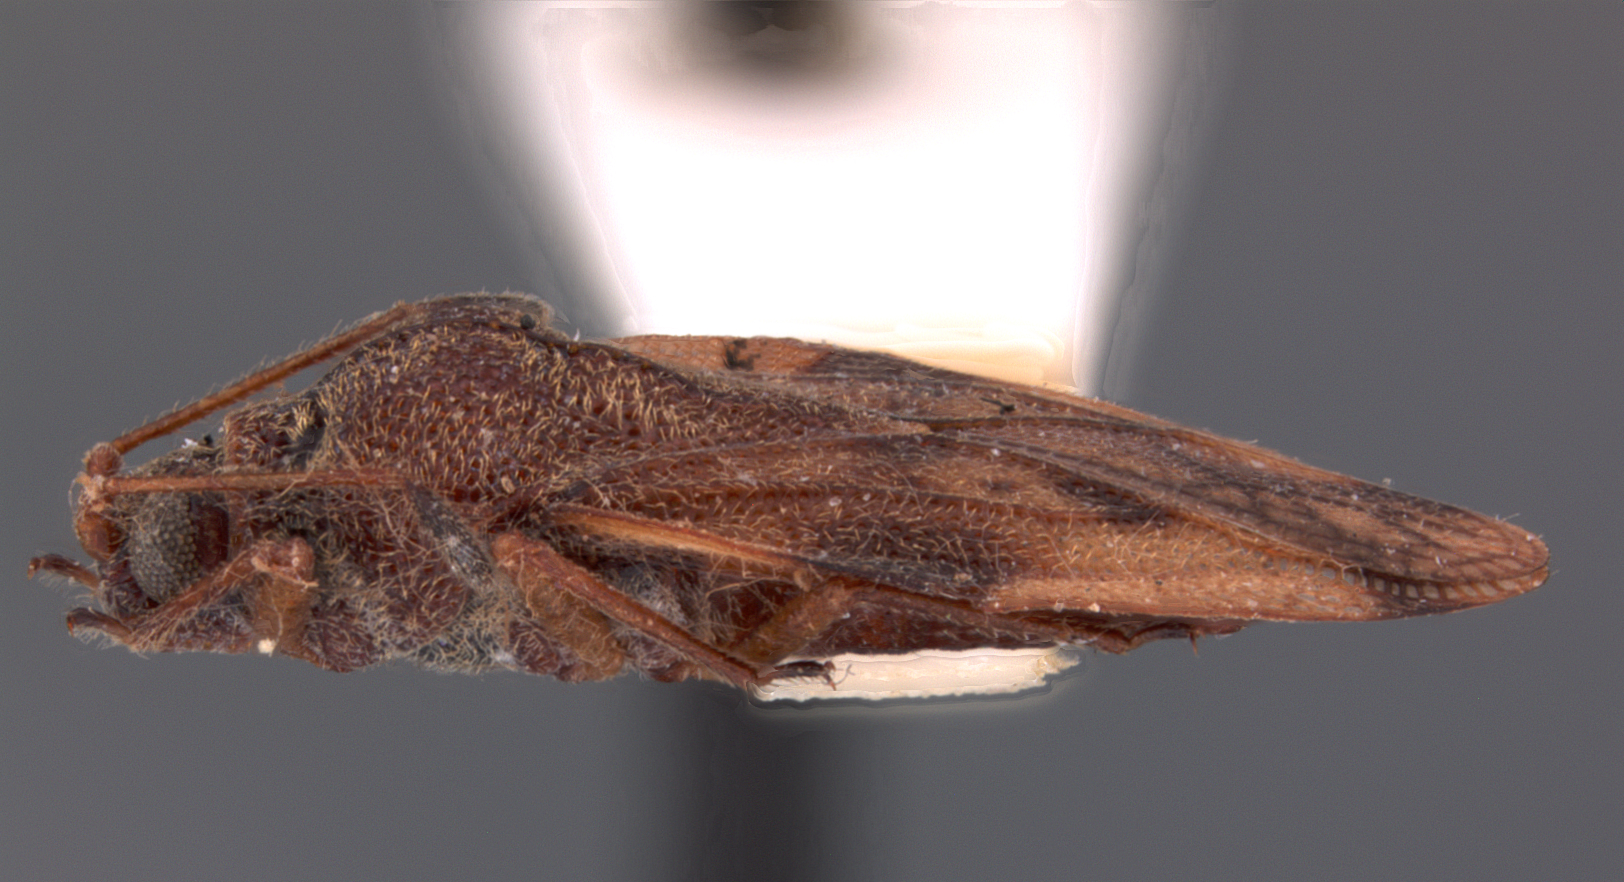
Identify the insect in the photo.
Eteoneus angulatus
